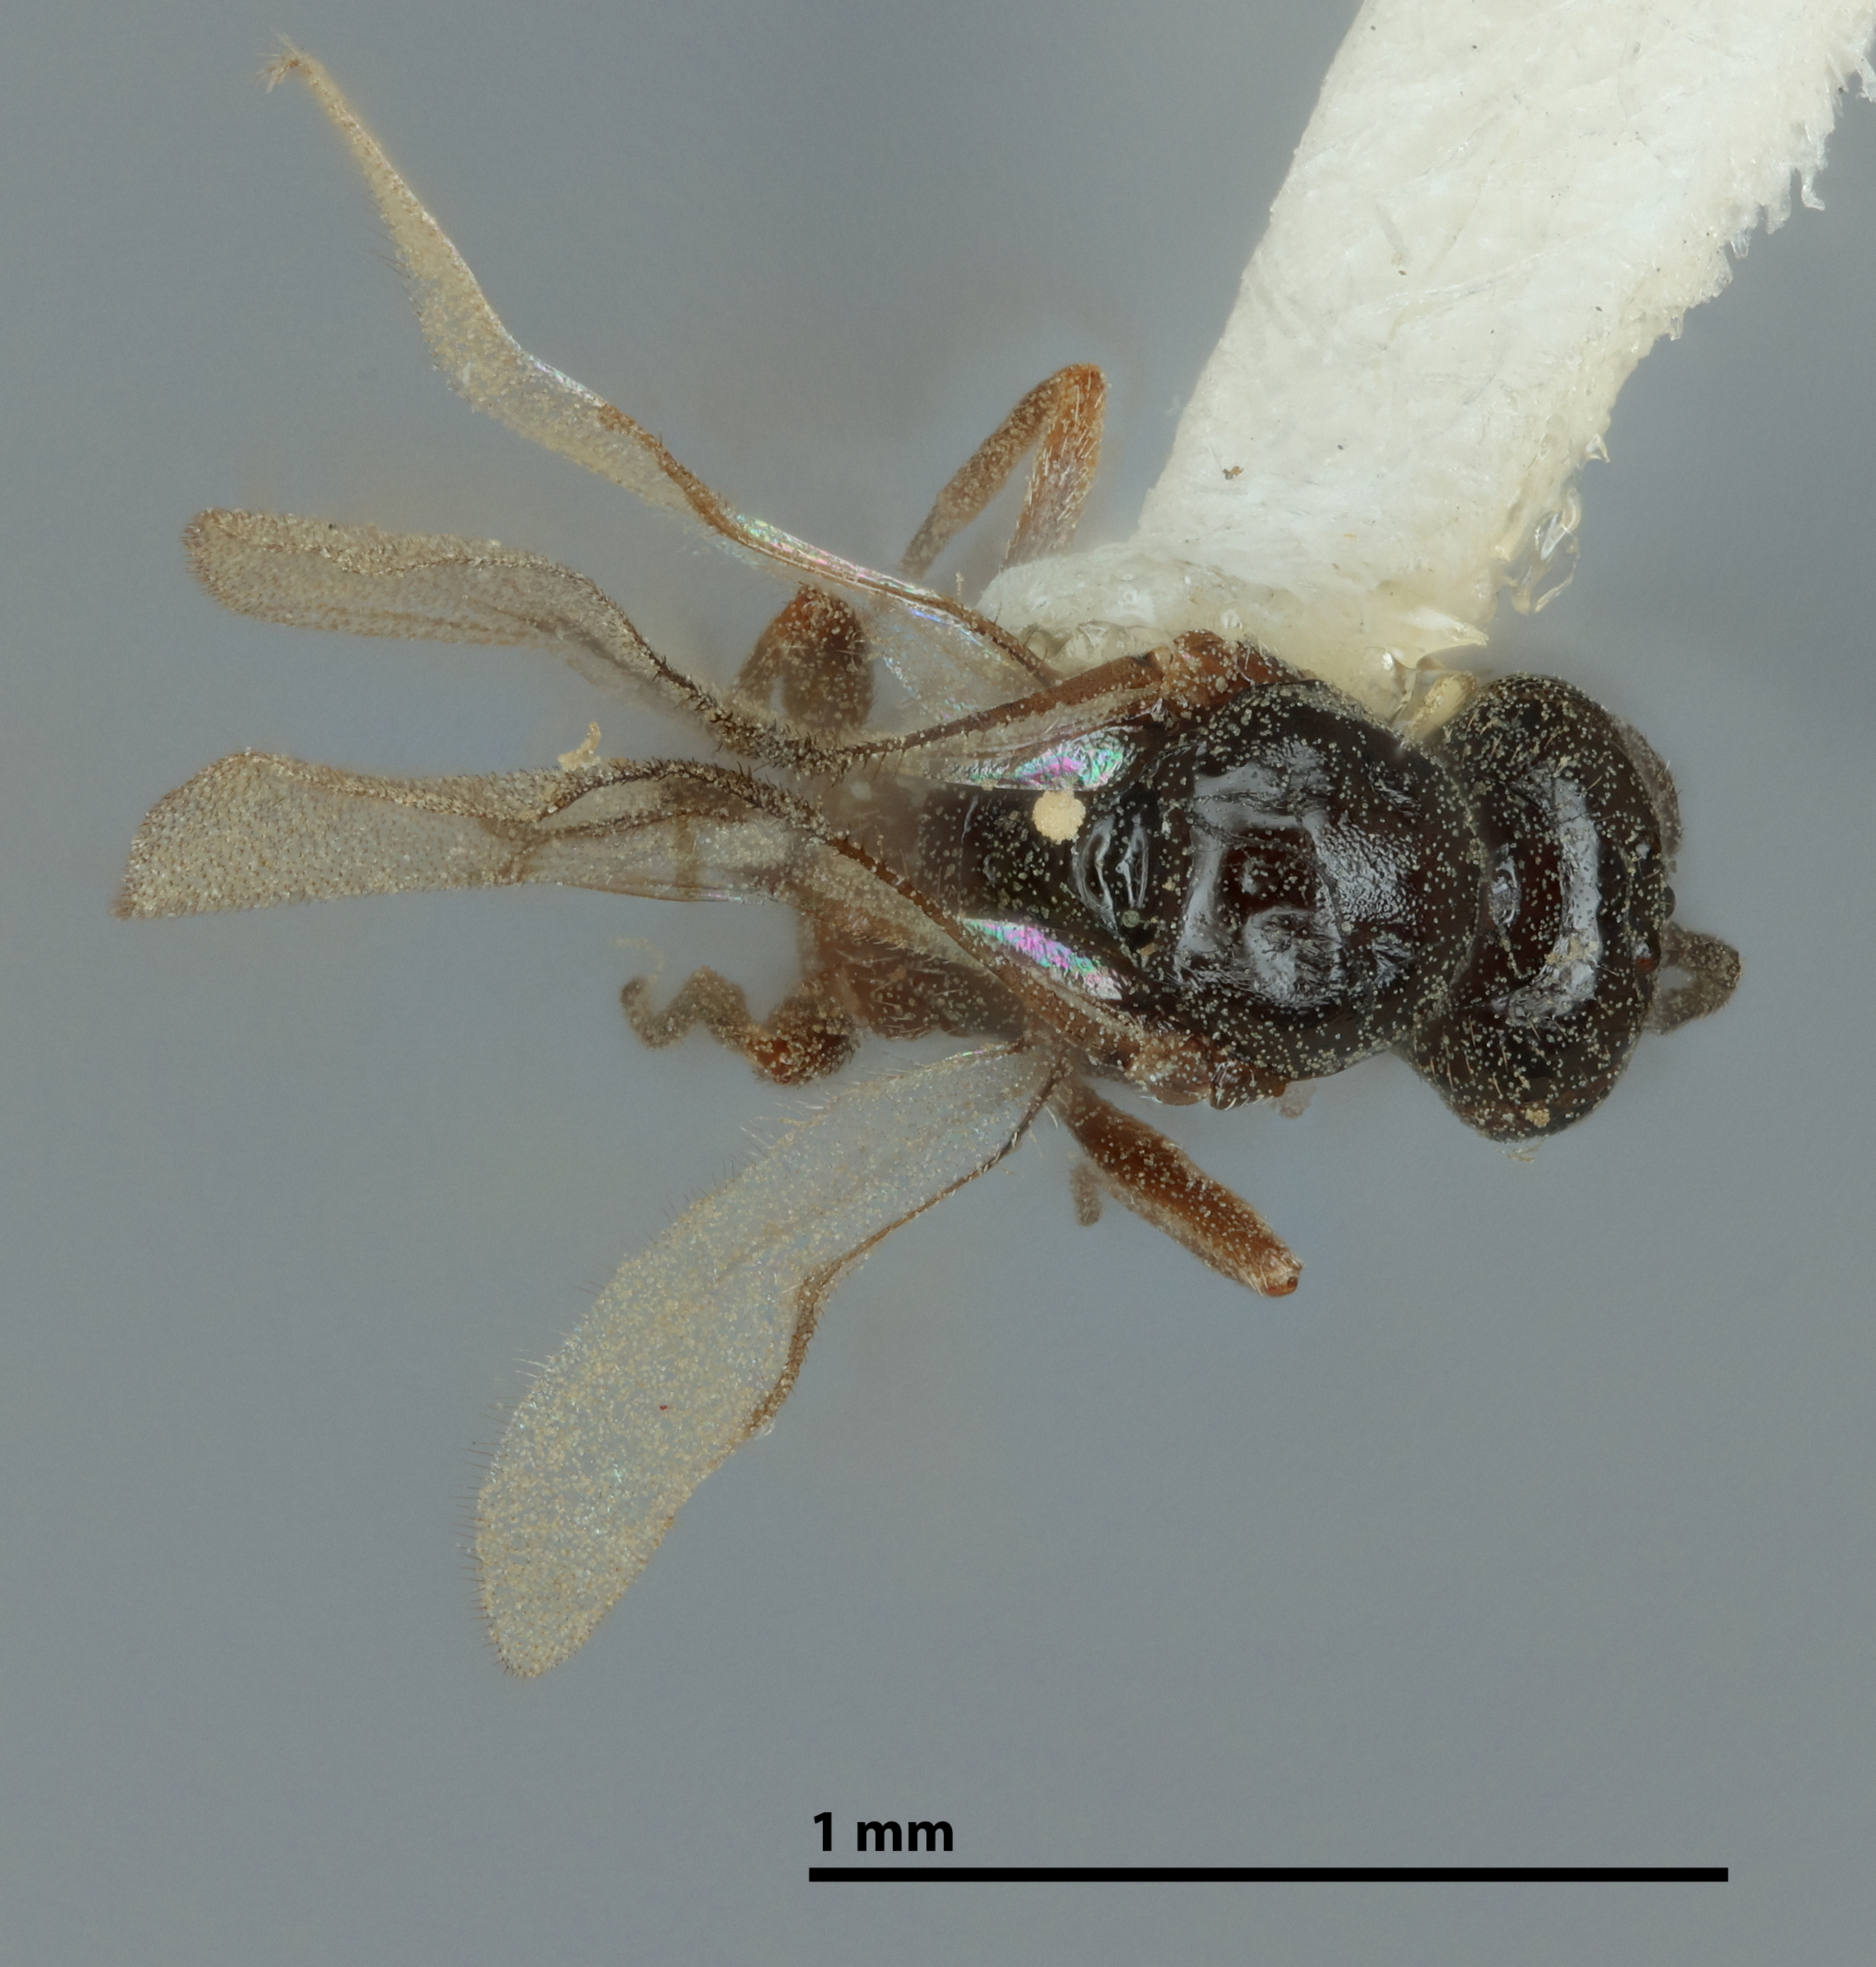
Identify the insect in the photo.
Lysiphlebus distinctus
